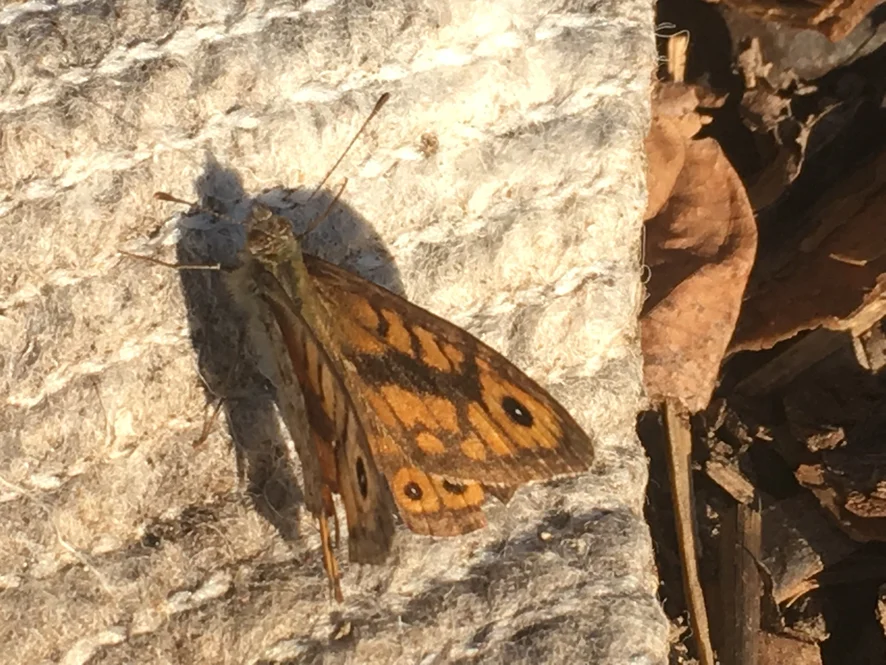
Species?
Lasiommata megera (also Pararge megera)
